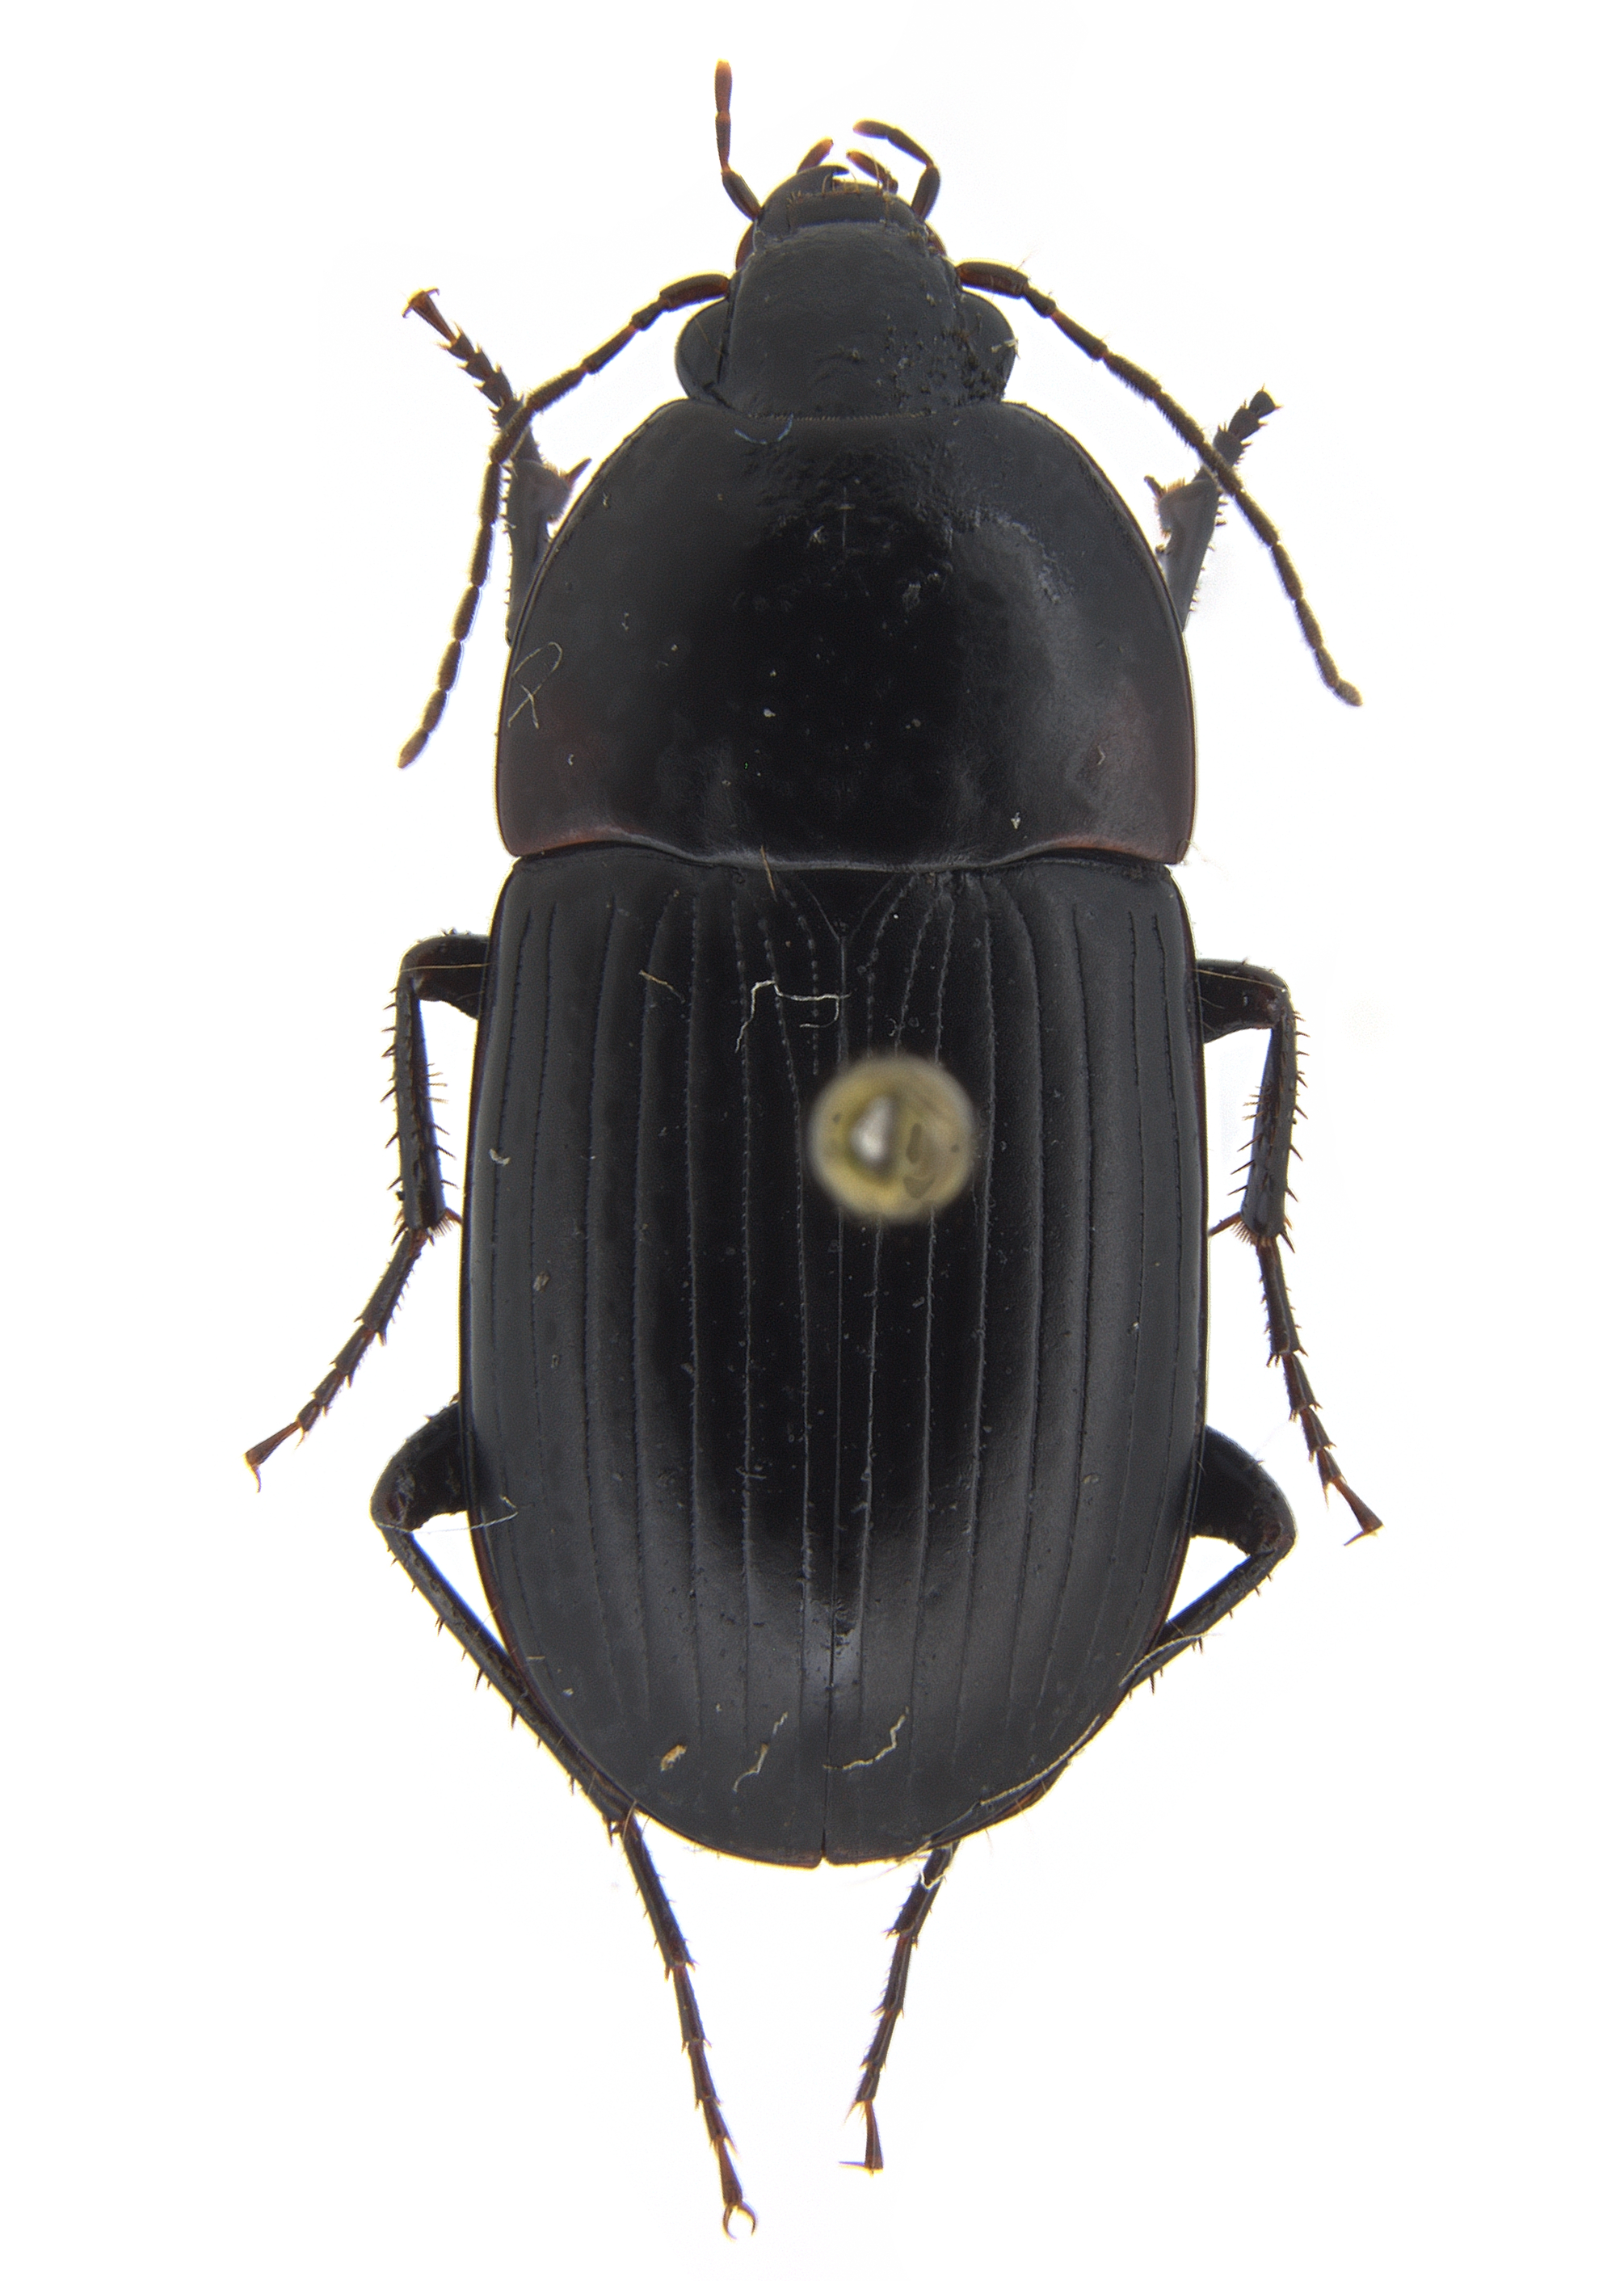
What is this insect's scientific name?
Oodes brevis
